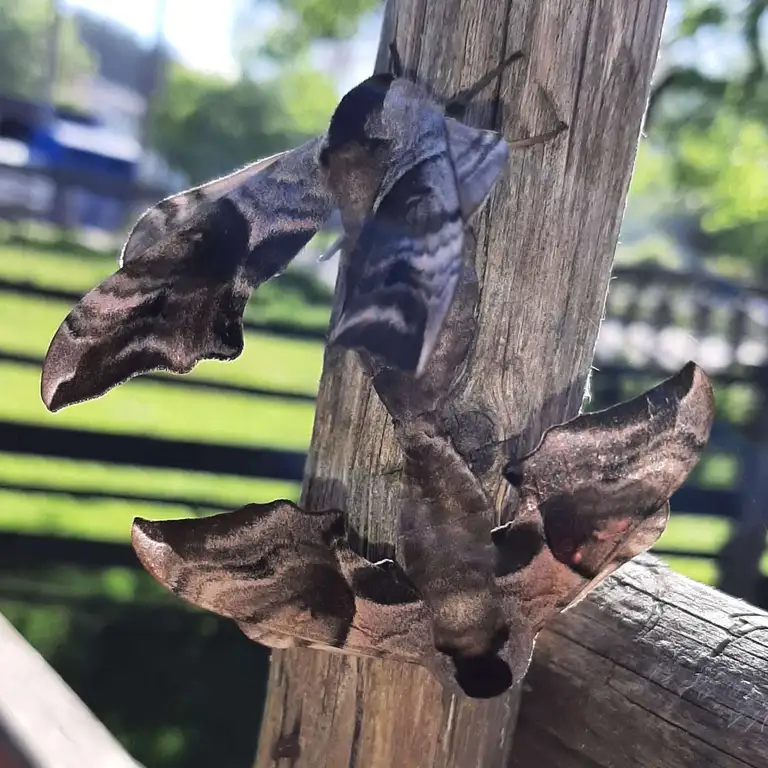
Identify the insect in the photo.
Smerinthus ocellata
